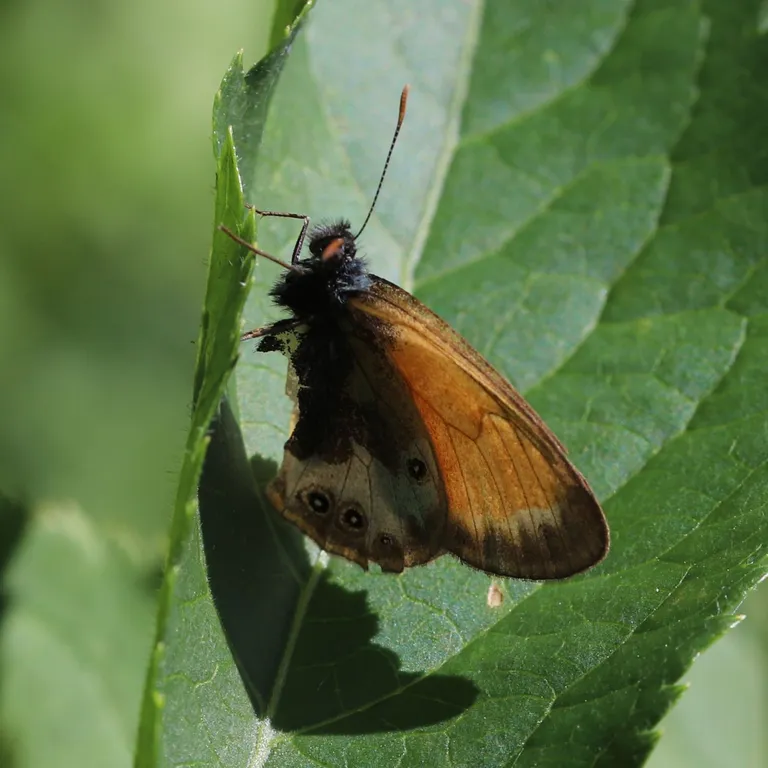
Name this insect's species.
Coenonympha arcania
